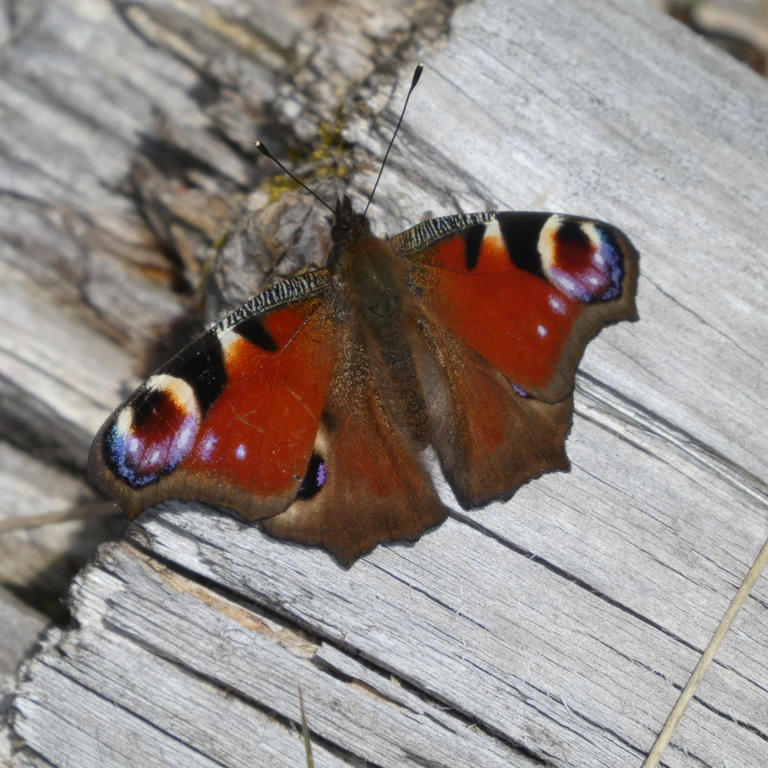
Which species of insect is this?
Aglais io
